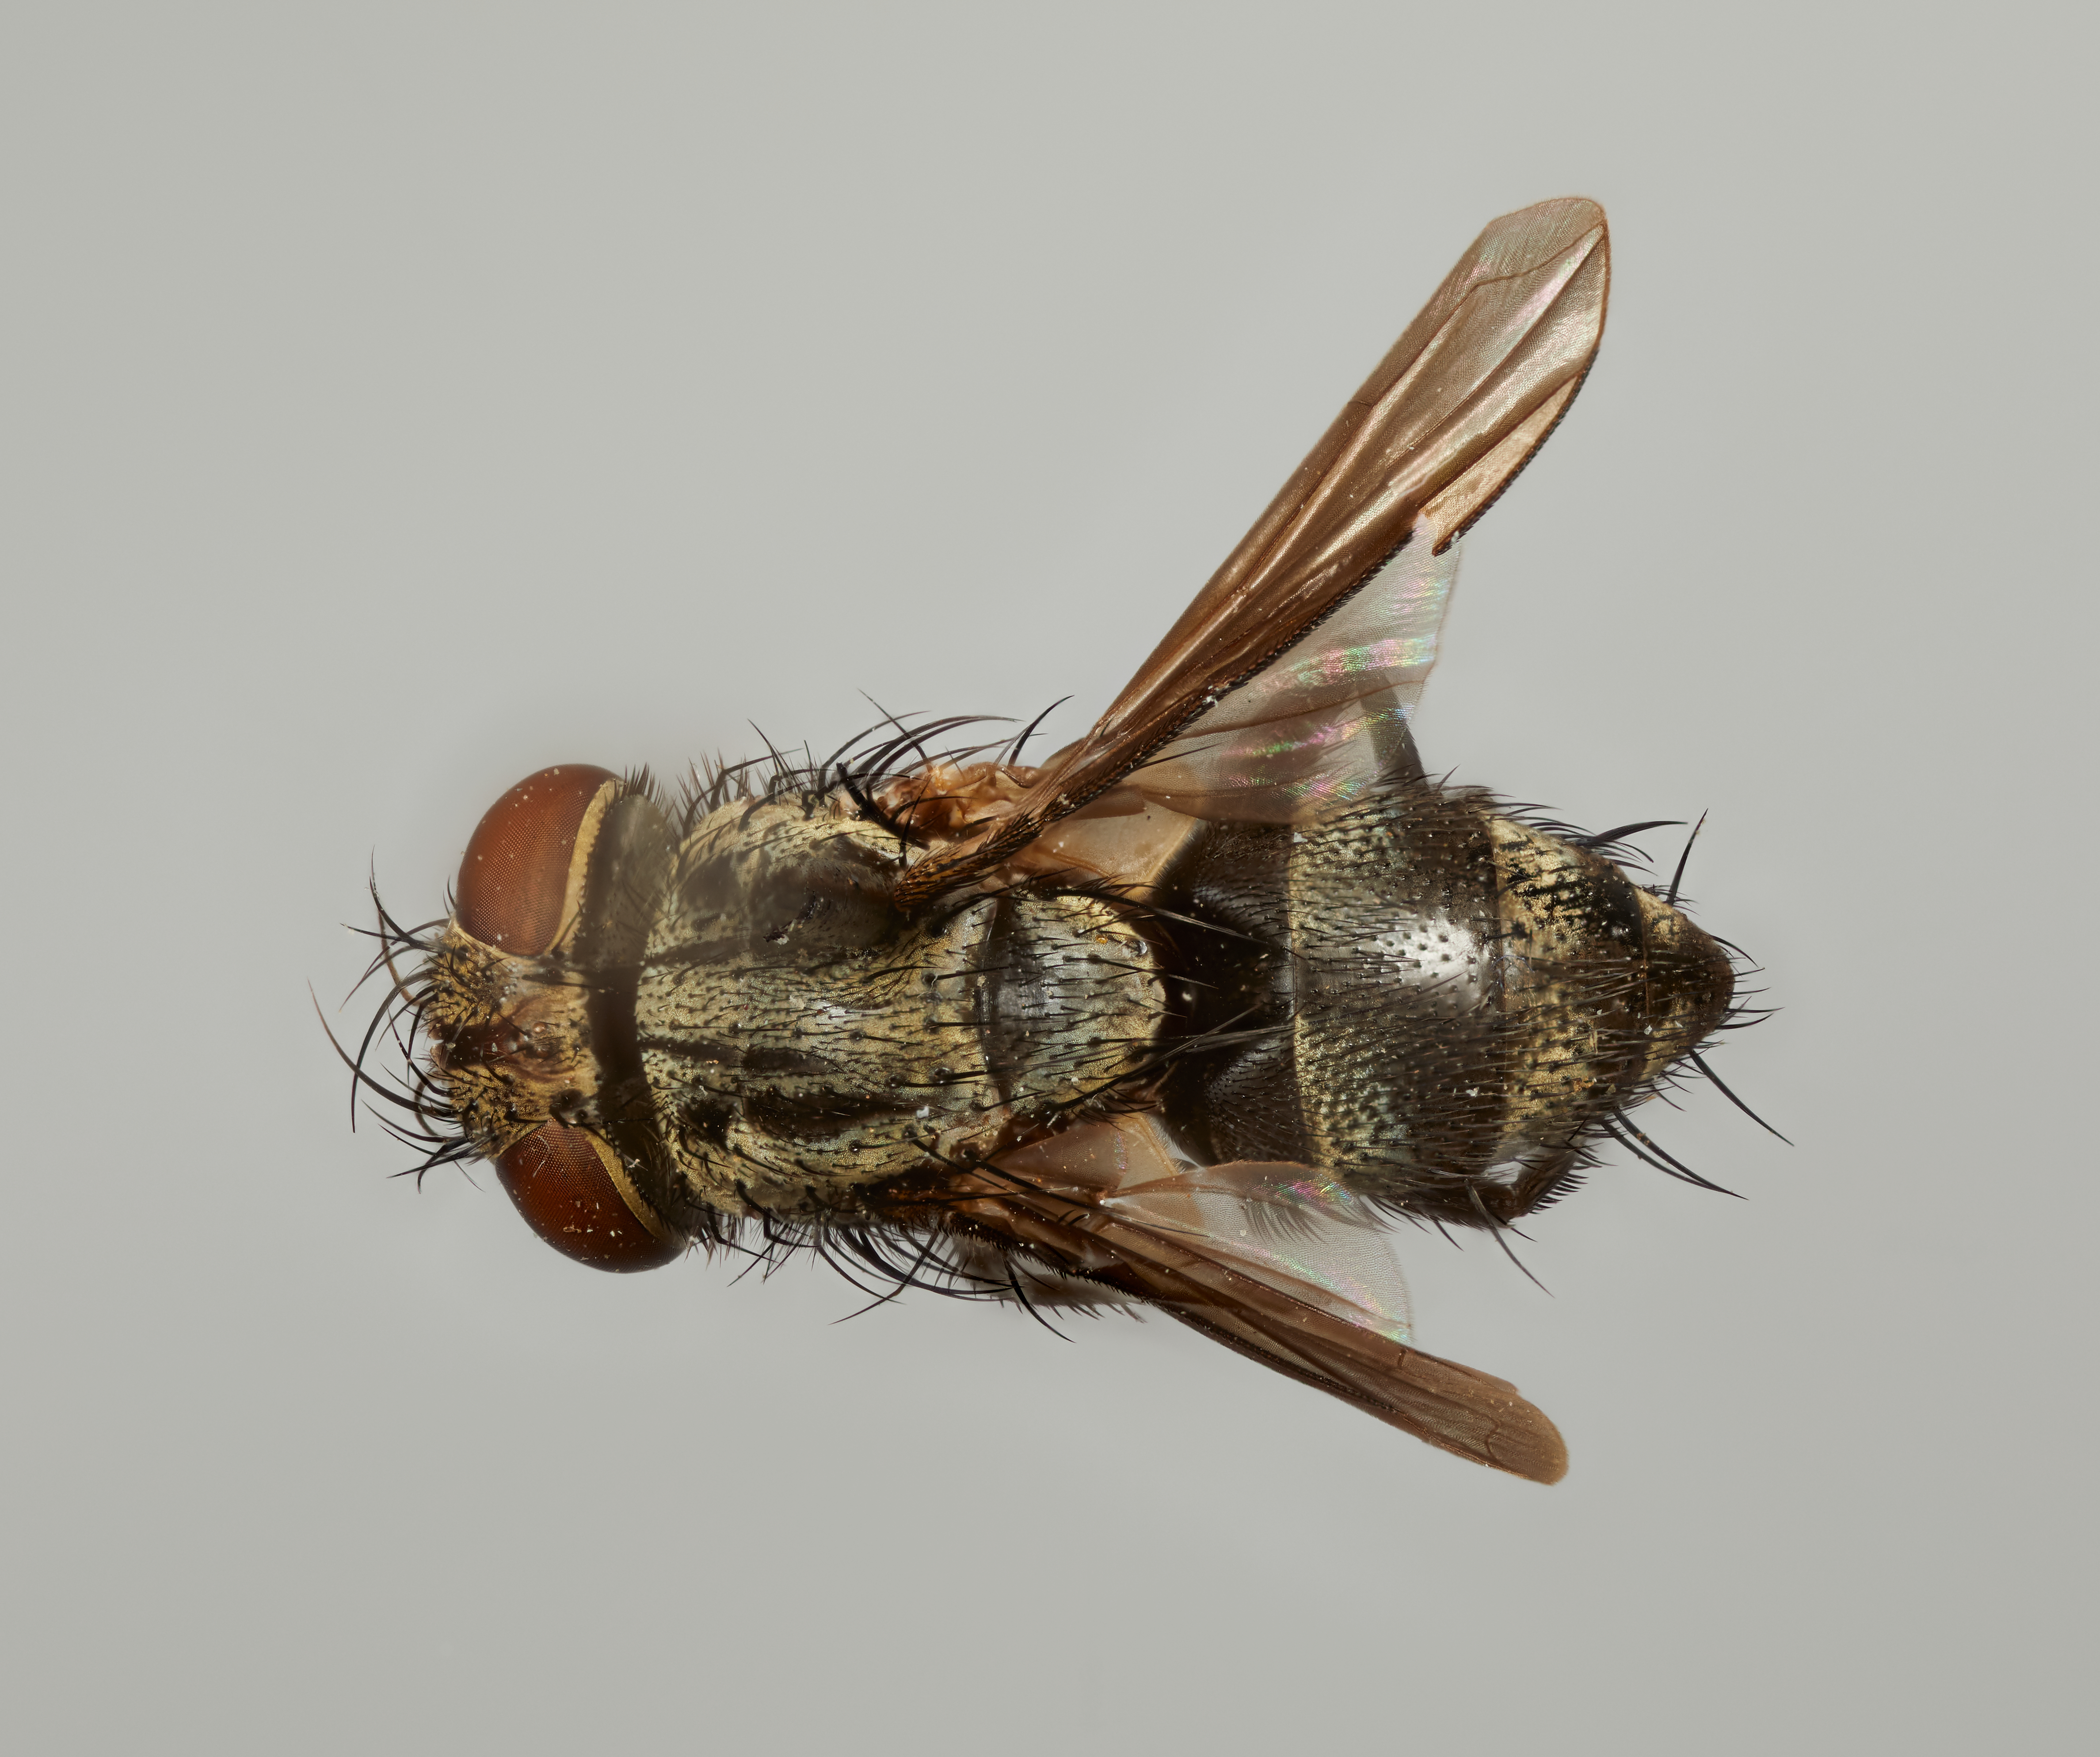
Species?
Ucayalimyia antlerata
